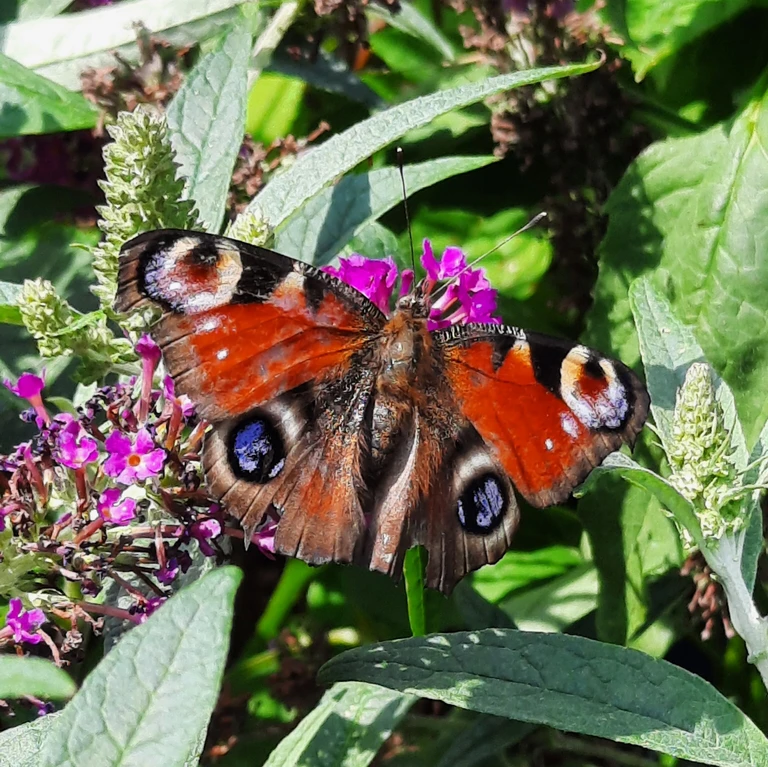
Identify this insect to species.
Aglais io
